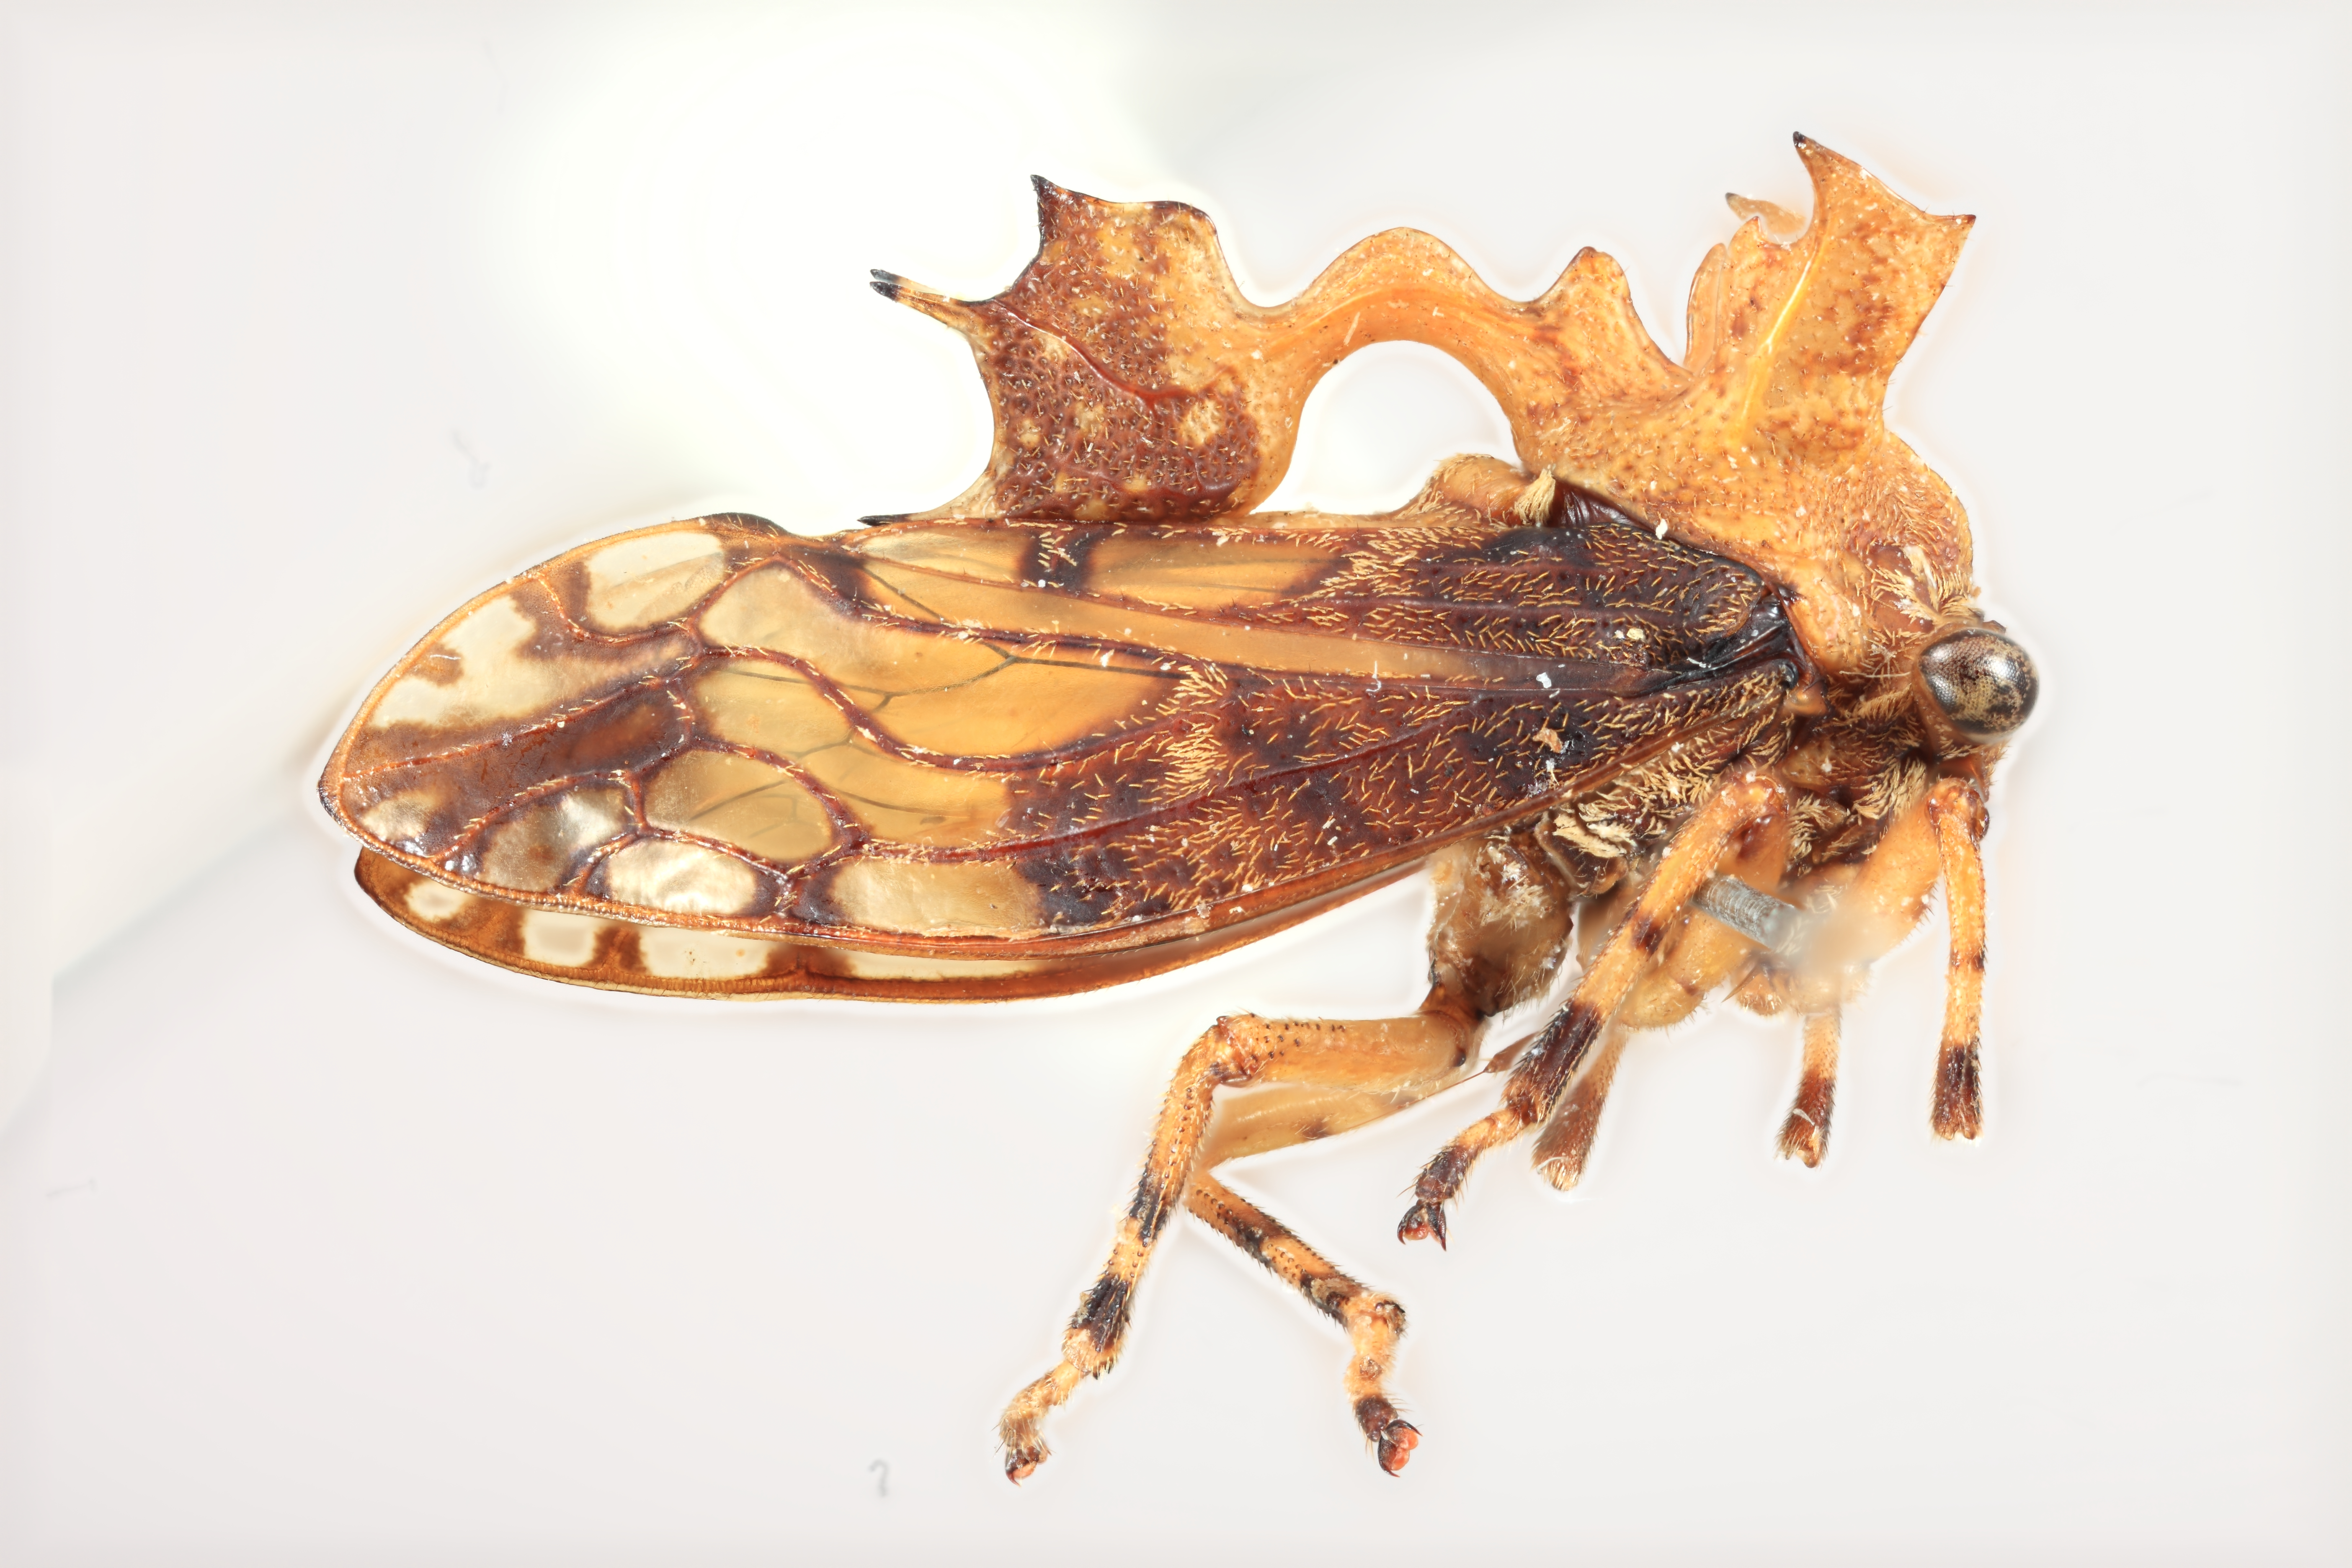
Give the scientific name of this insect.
Smerdalea imminens
